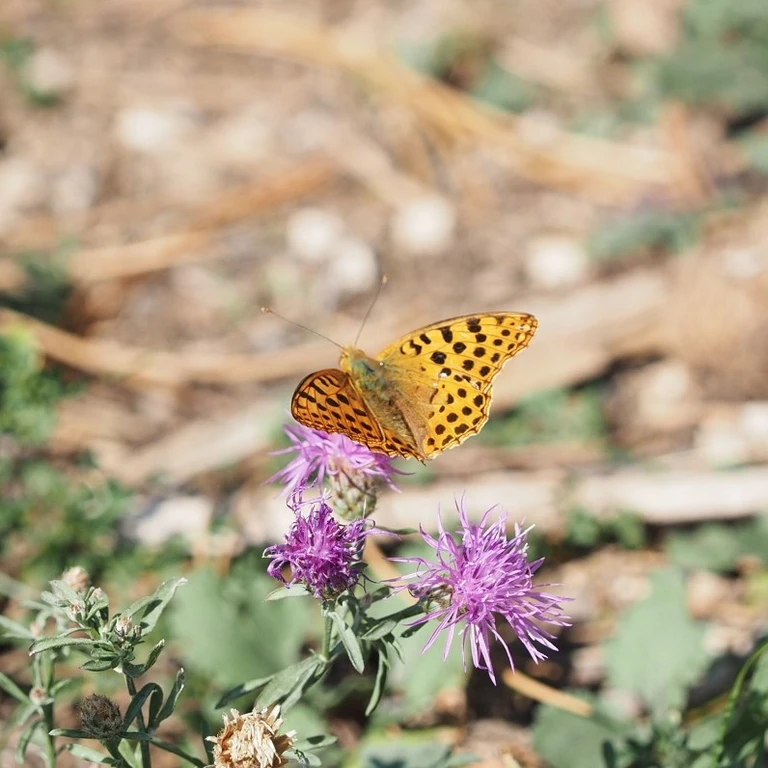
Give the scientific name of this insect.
Issoria lathonia
